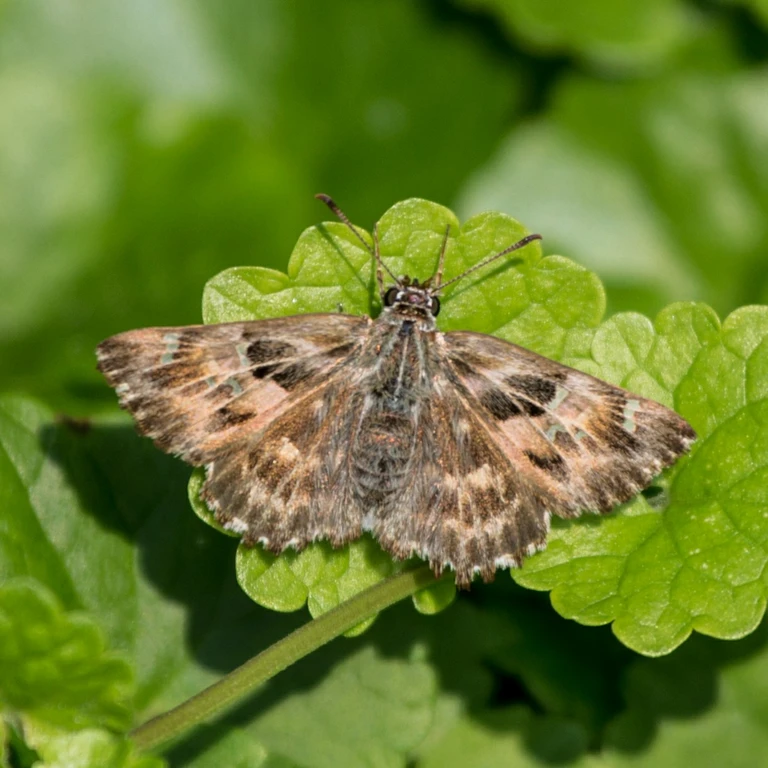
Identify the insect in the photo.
Carcharodus alceae
